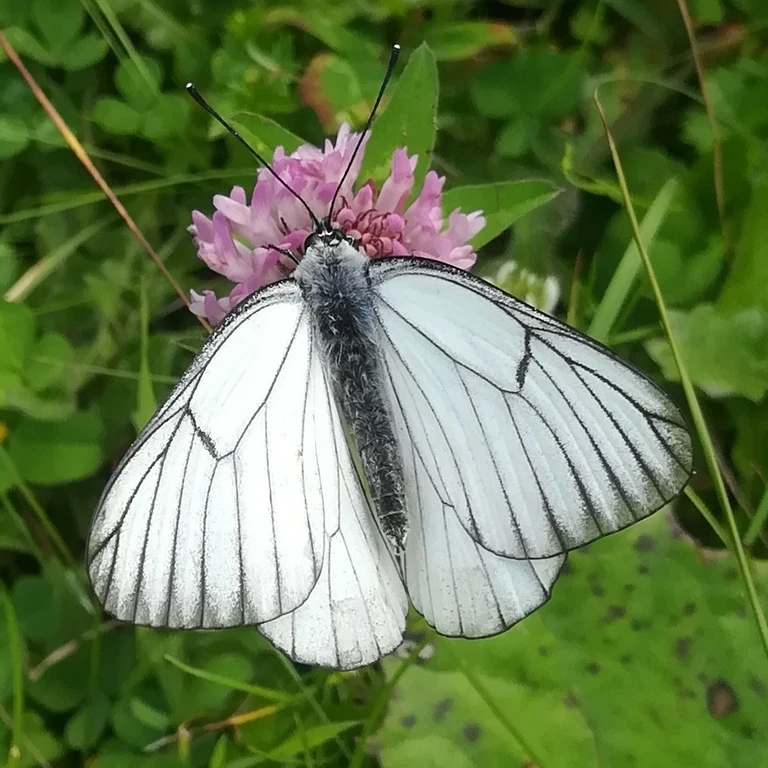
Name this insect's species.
Aporia crataegi
